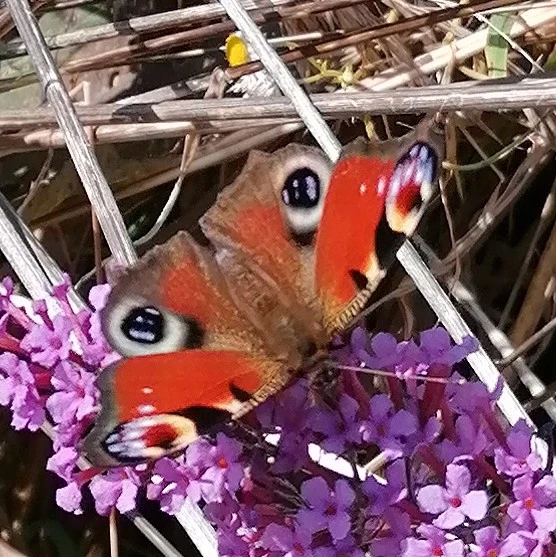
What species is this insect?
Aglais io
